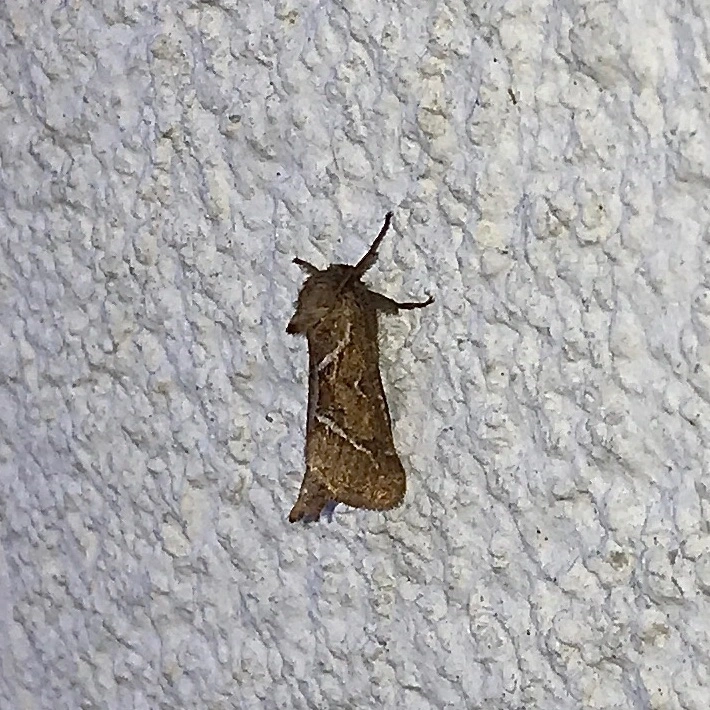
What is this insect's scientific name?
Triodia sylvina
